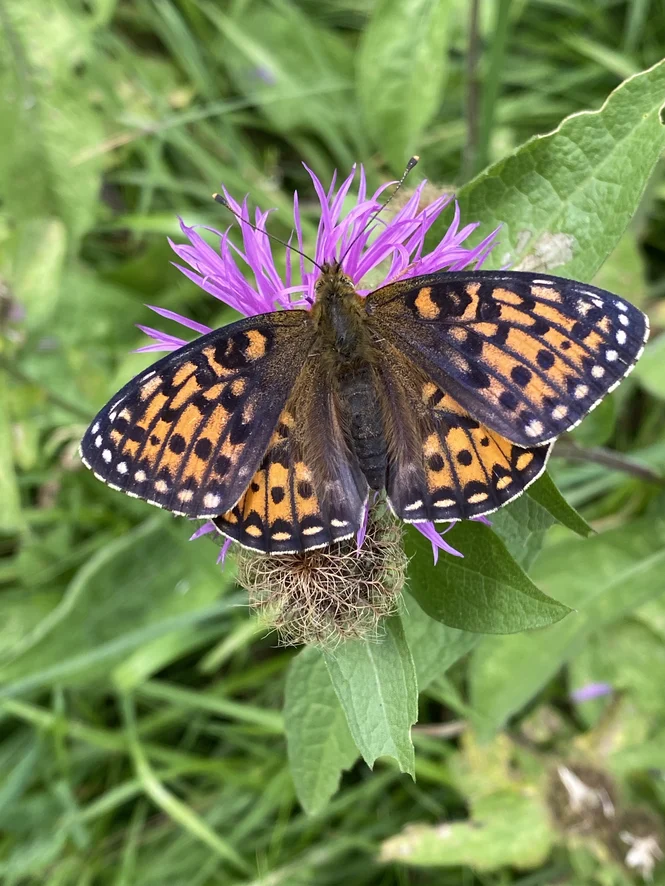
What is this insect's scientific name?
Speyeria aglaja
